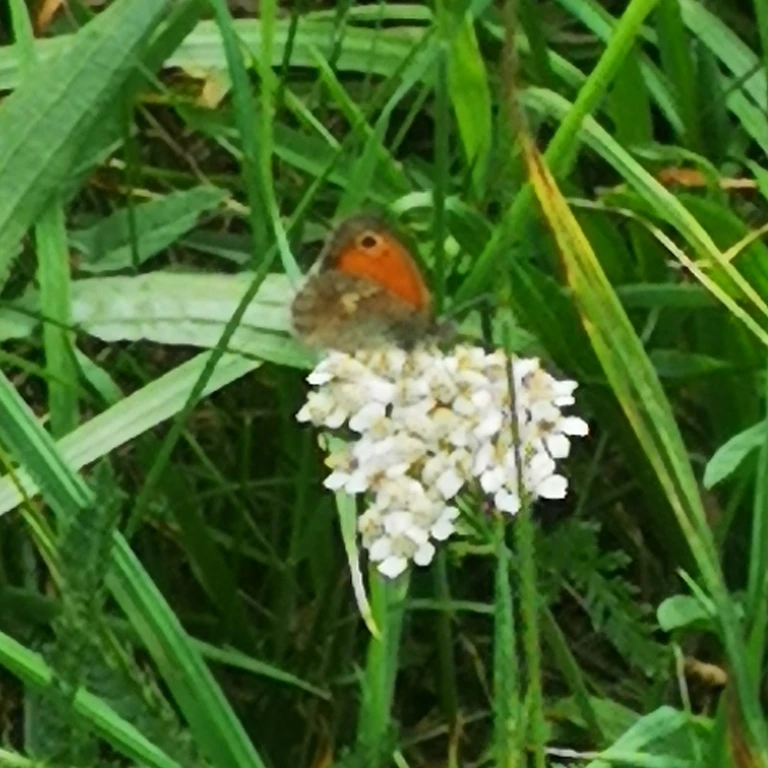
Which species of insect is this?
Coenonympha pamphilus
